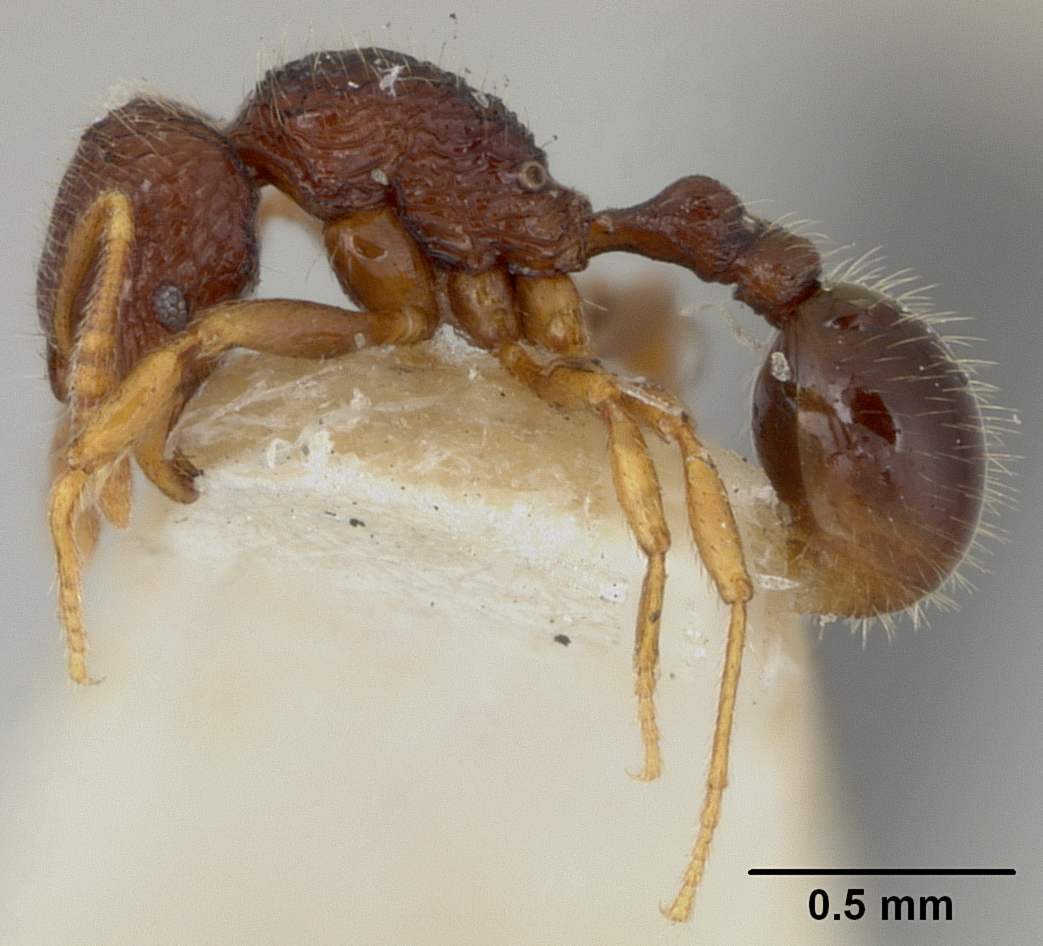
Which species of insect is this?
Rogeria inermis
